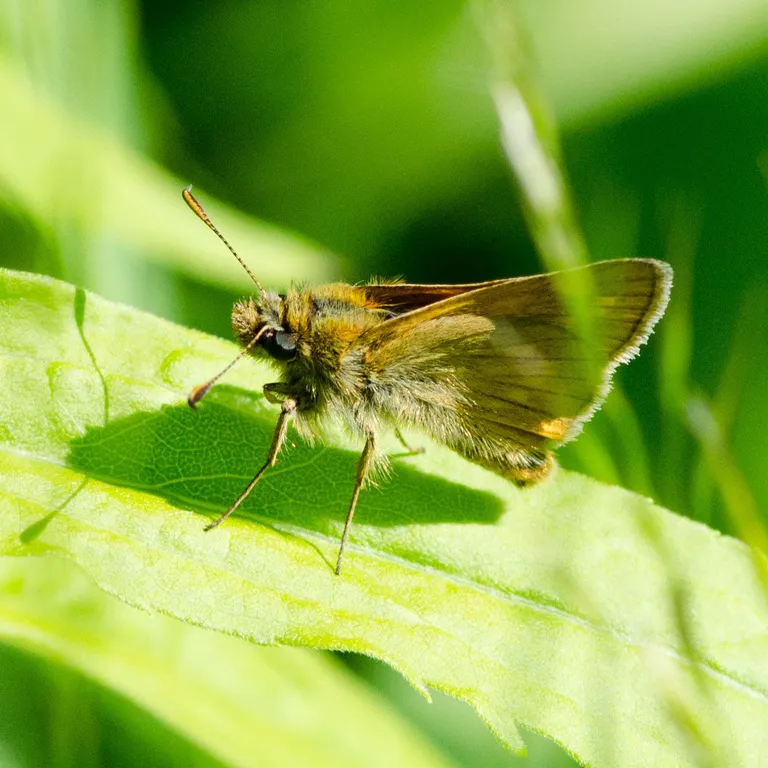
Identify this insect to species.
Ochlodes sylvanus (also Ochlodes venata)
